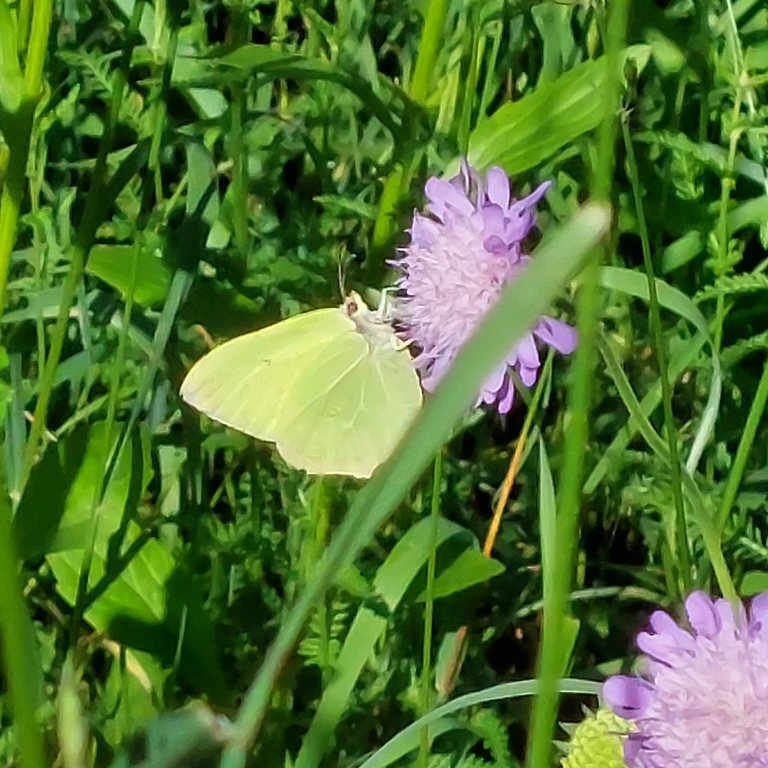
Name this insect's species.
Gonepteryx rhamni
